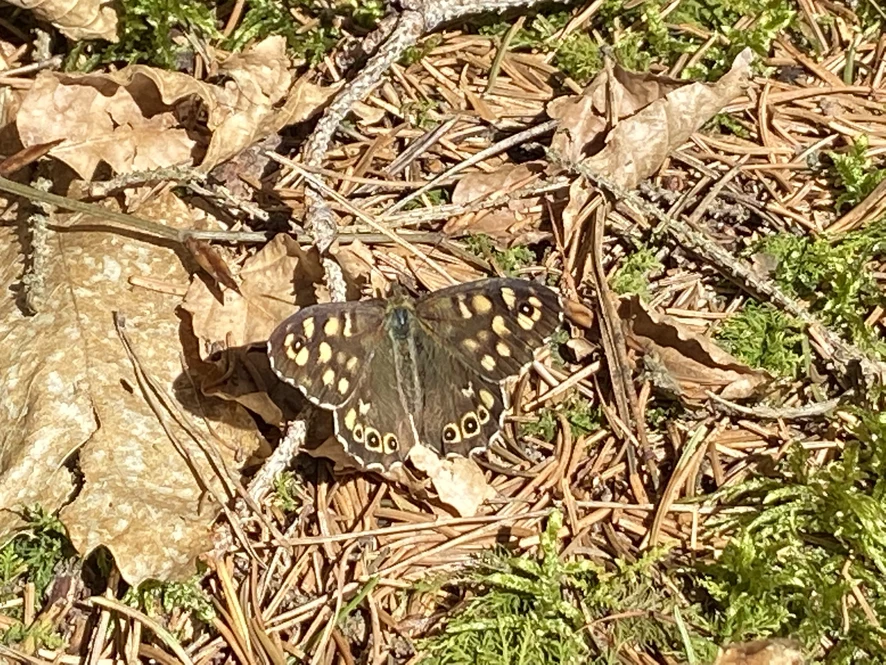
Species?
Pararge aegeria
